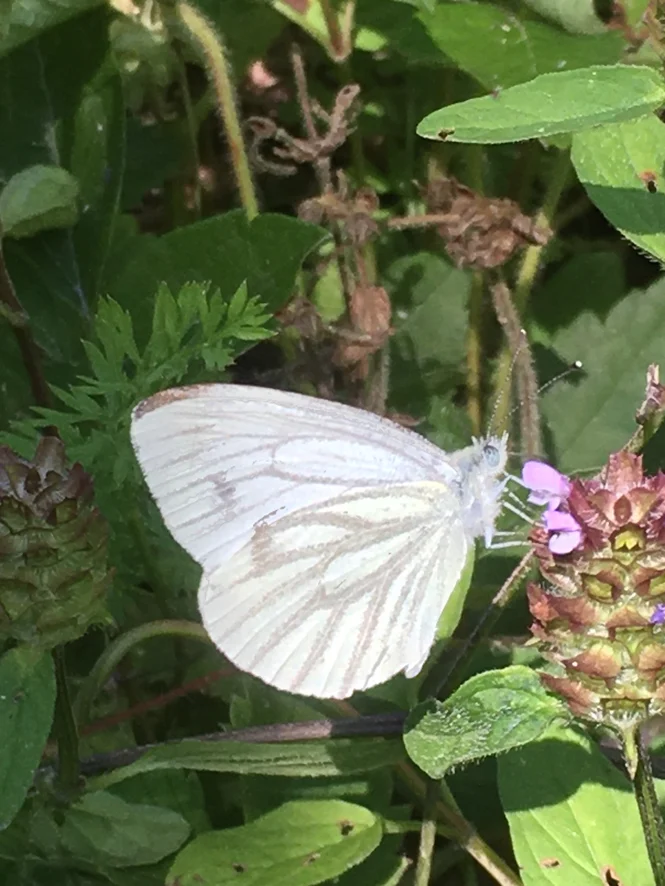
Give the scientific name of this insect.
Pieris napi
